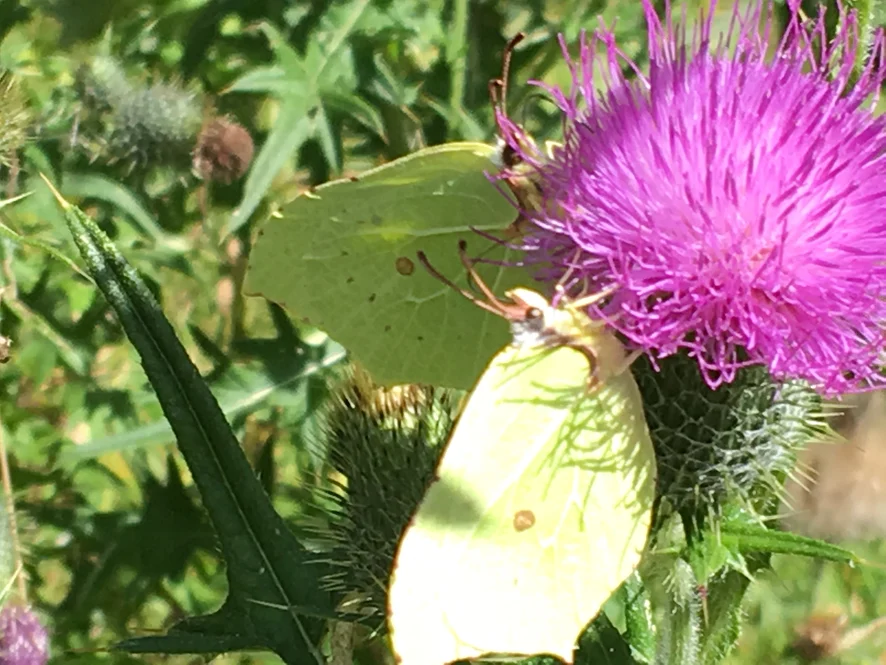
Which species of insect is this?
Gonepteryx rhamni
